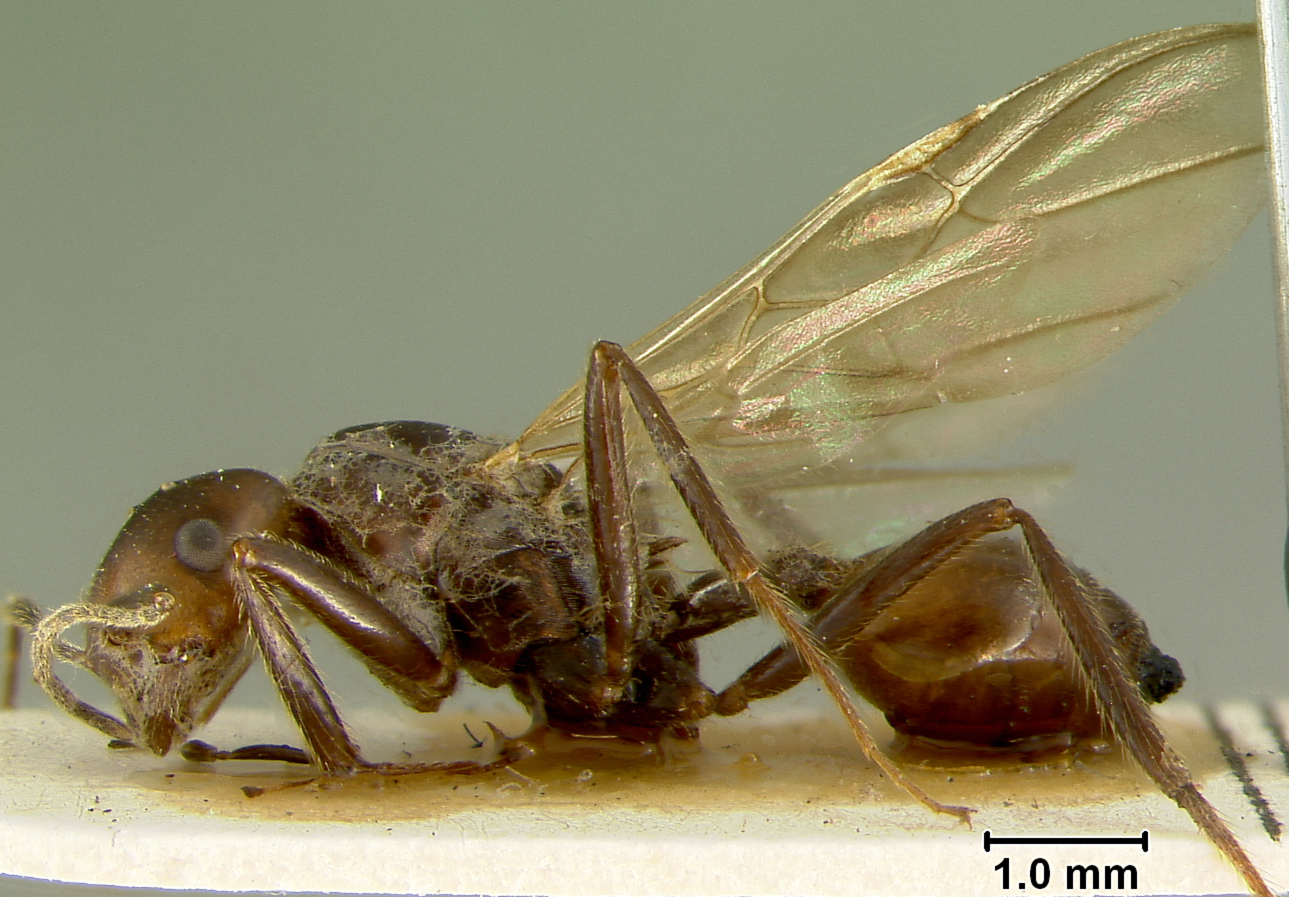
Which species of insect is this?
Crematogaster stadelmanni
